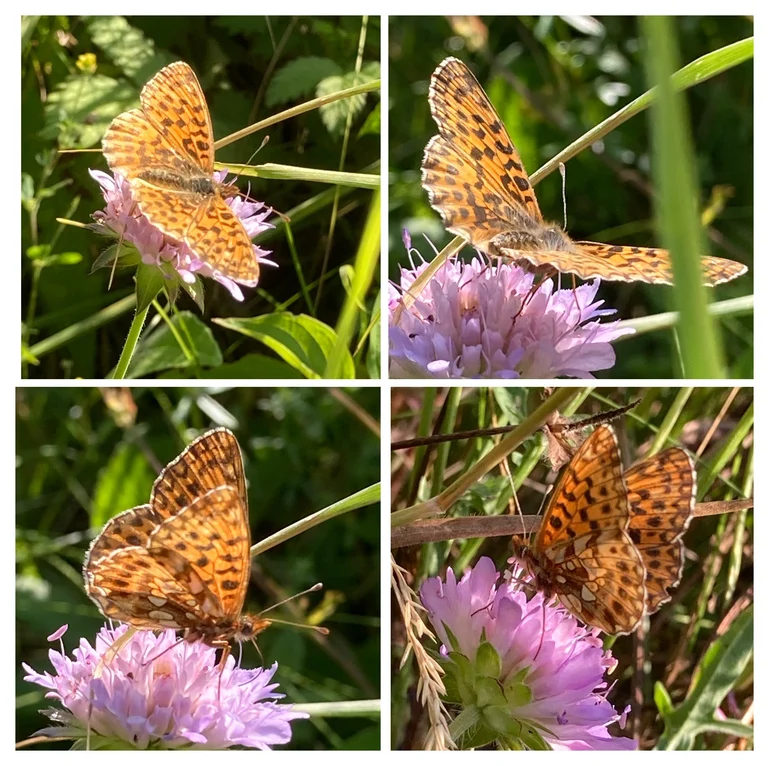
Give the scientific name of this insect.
Boloria dia
